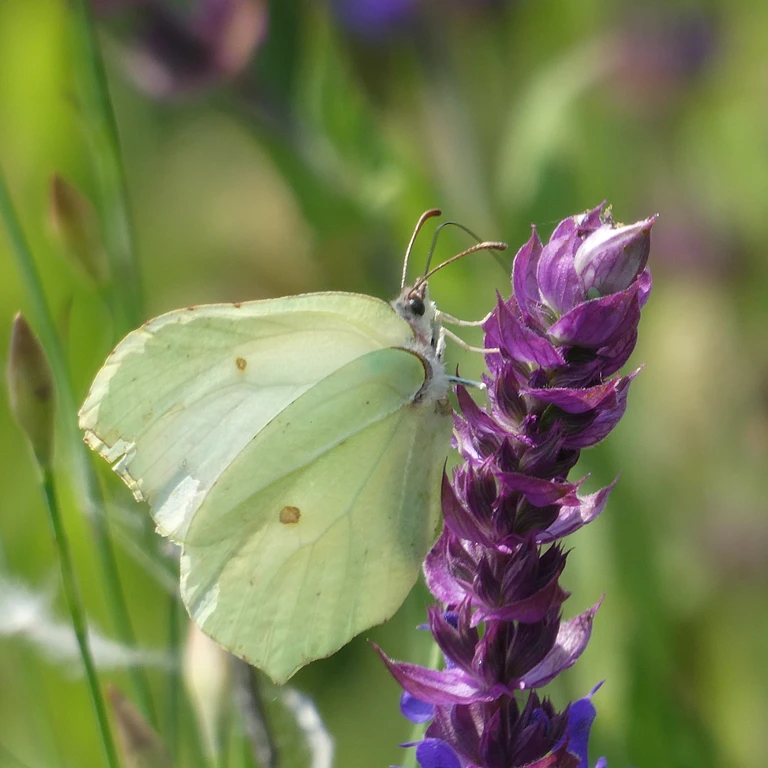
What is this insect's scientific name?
Gonepteryx rhamni
